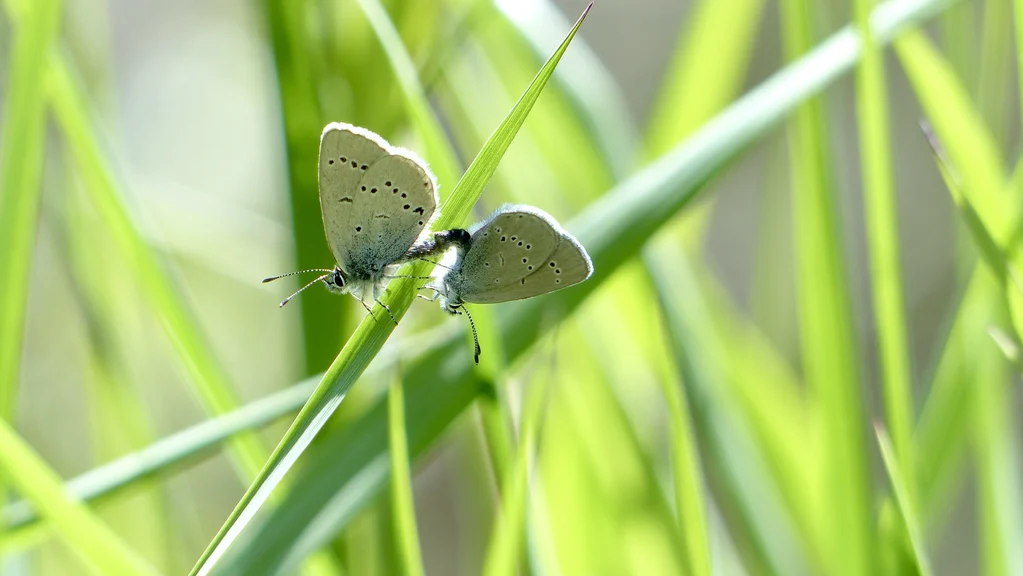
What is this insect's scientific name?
Cupido minimus
